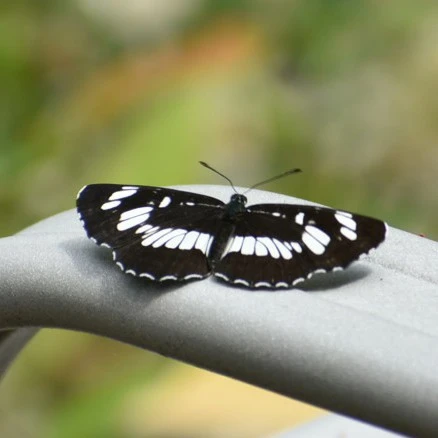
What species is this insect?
Neptis rivularis
